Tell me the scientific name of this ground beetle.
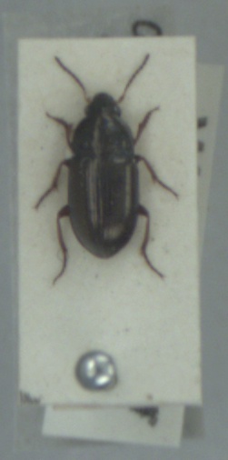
Amara tibialis
